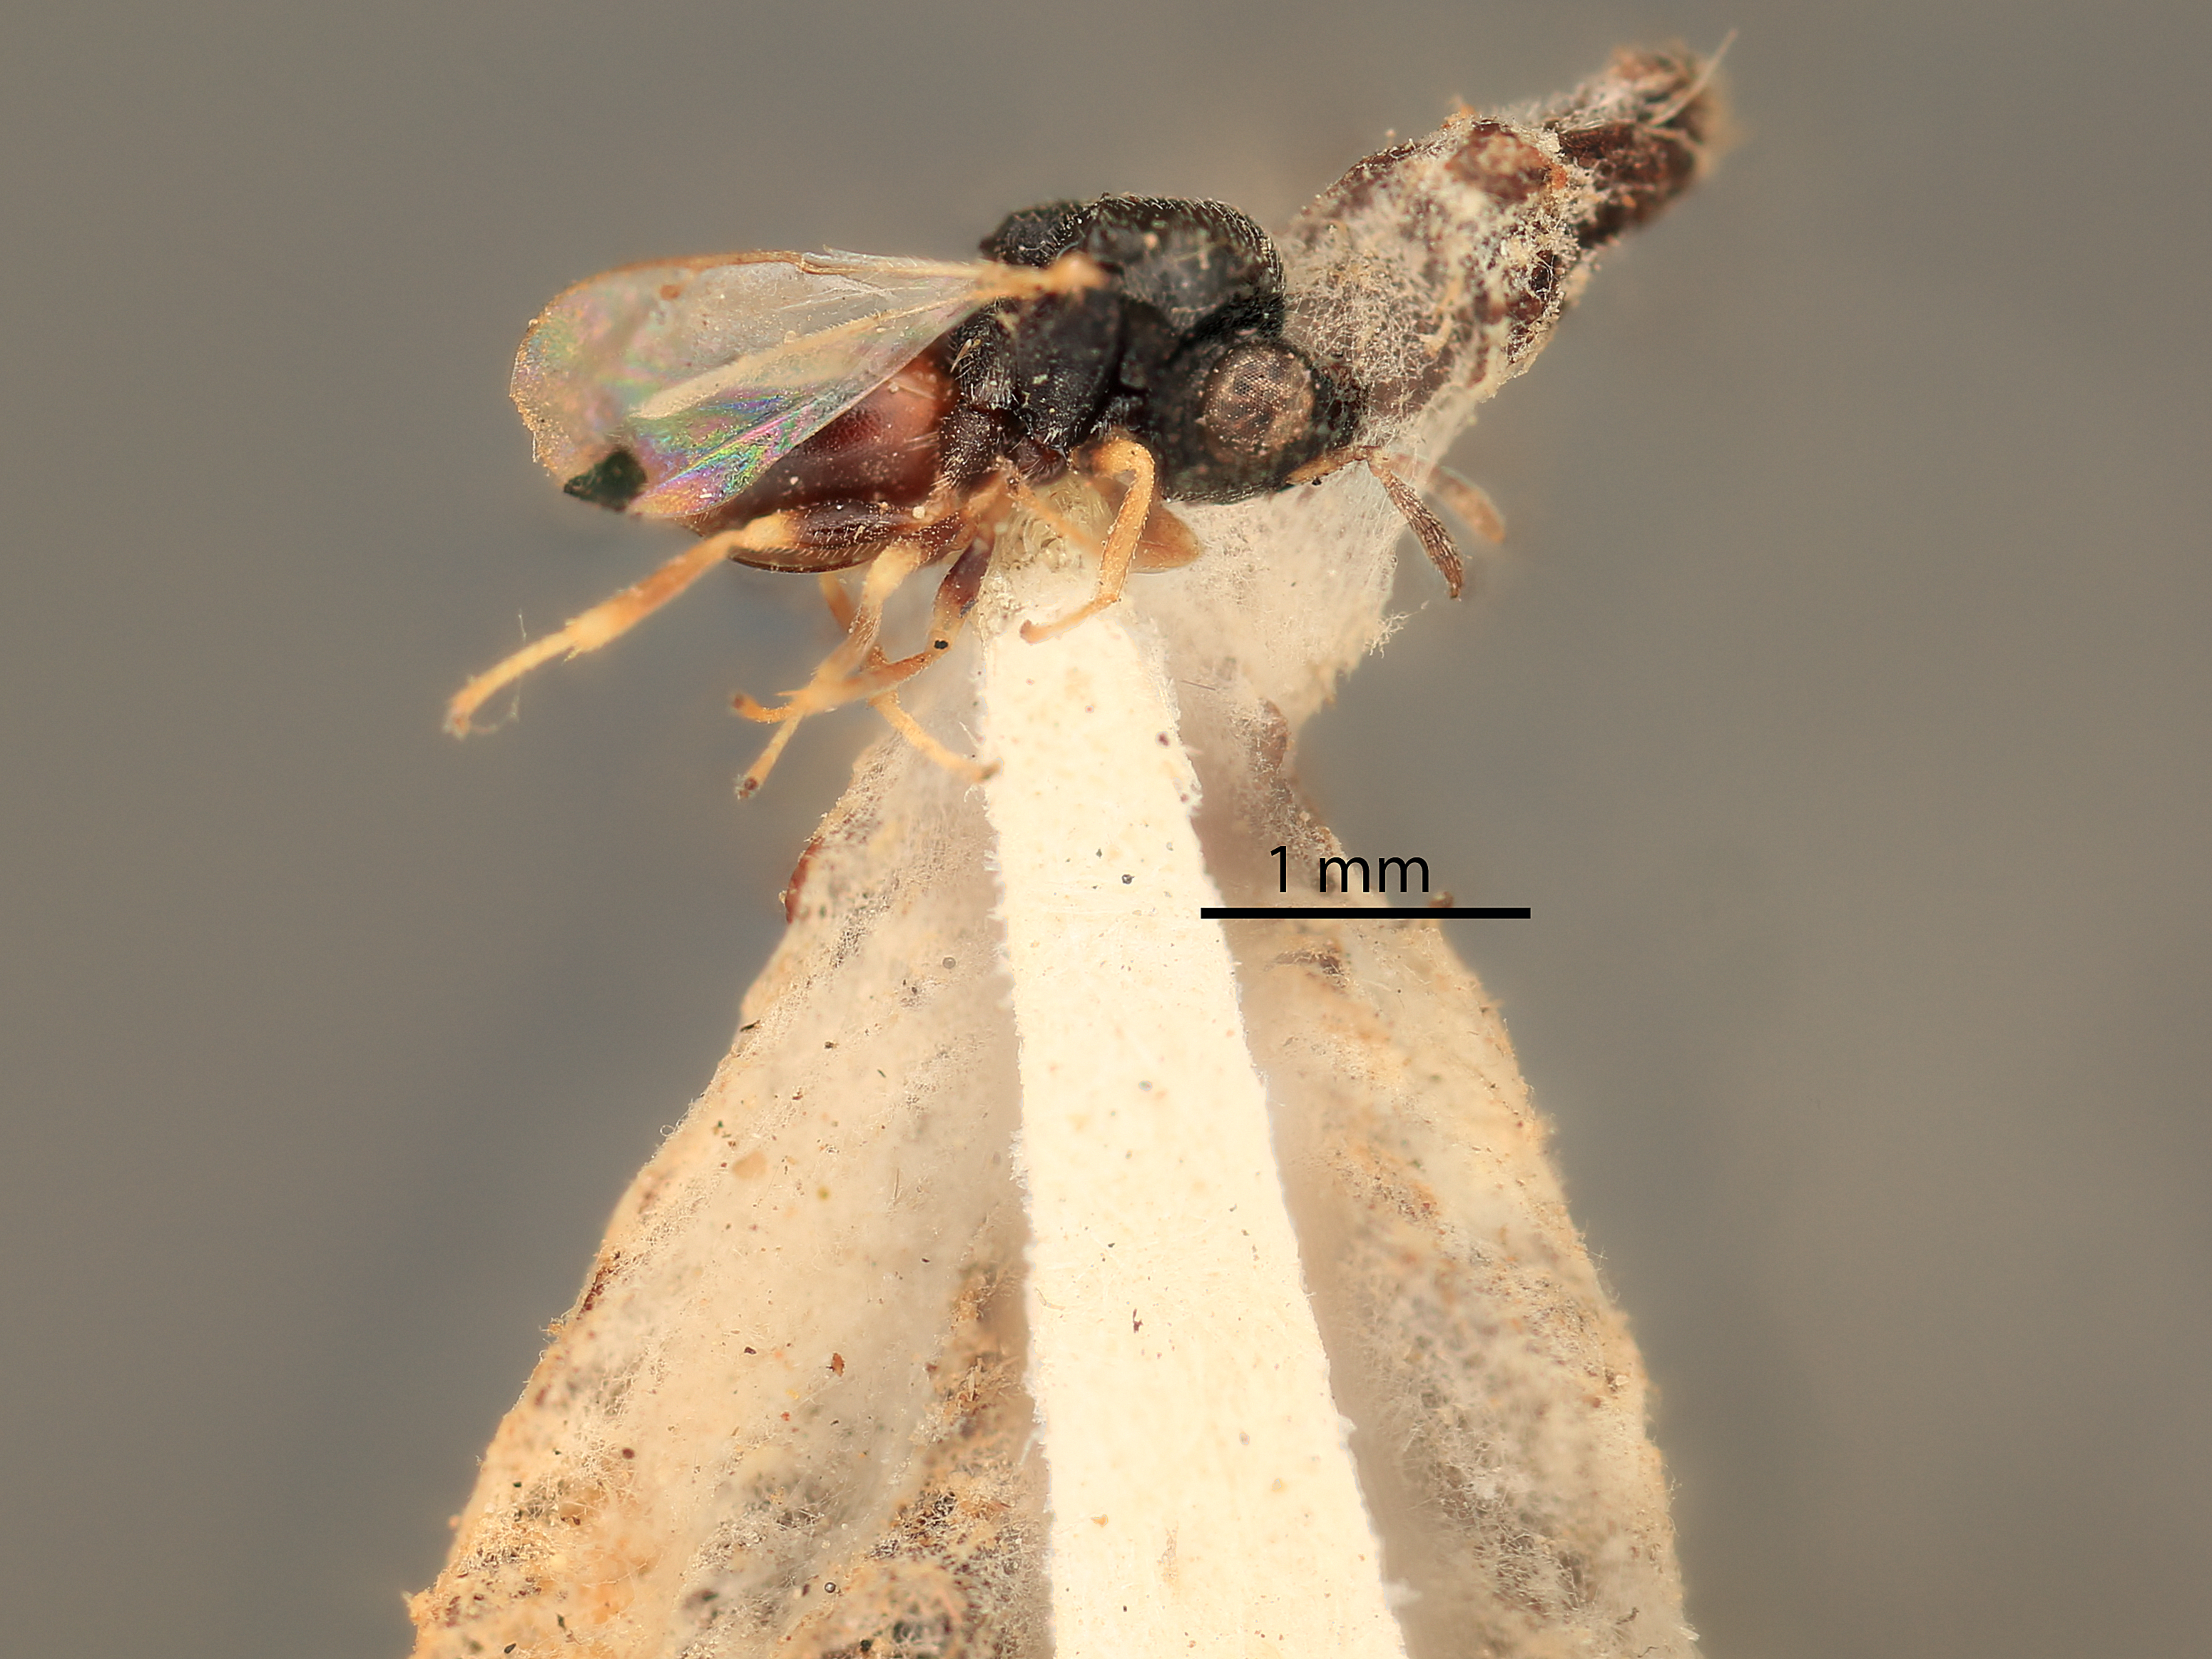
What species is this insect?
Rileya similaris
